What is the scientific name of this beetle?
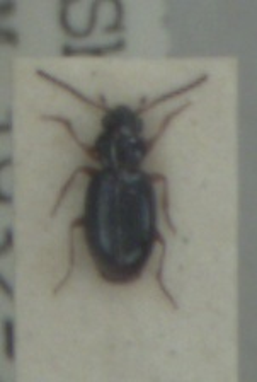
Bembidion gilvipes
